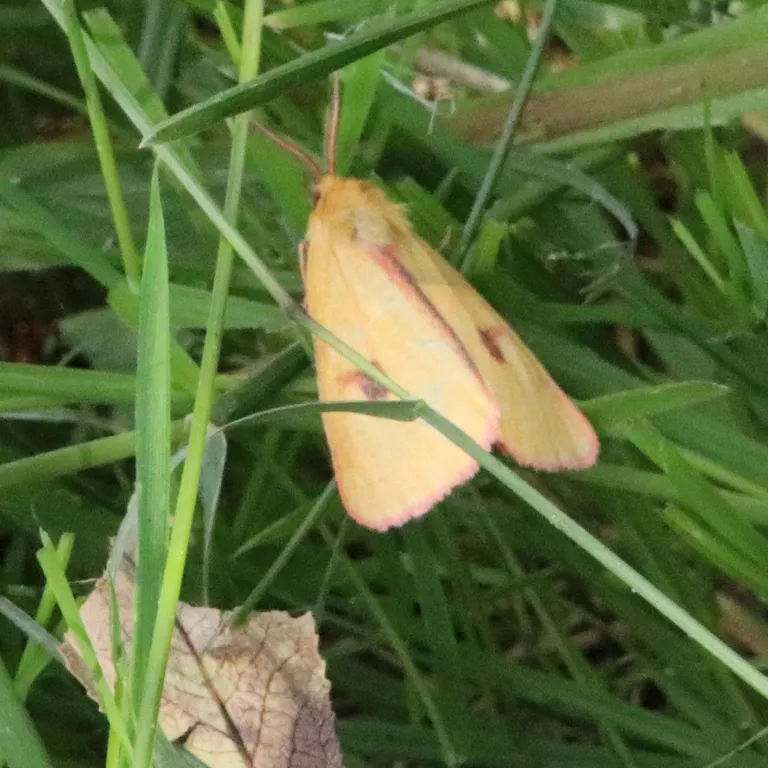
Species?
Diacrisia sannio
